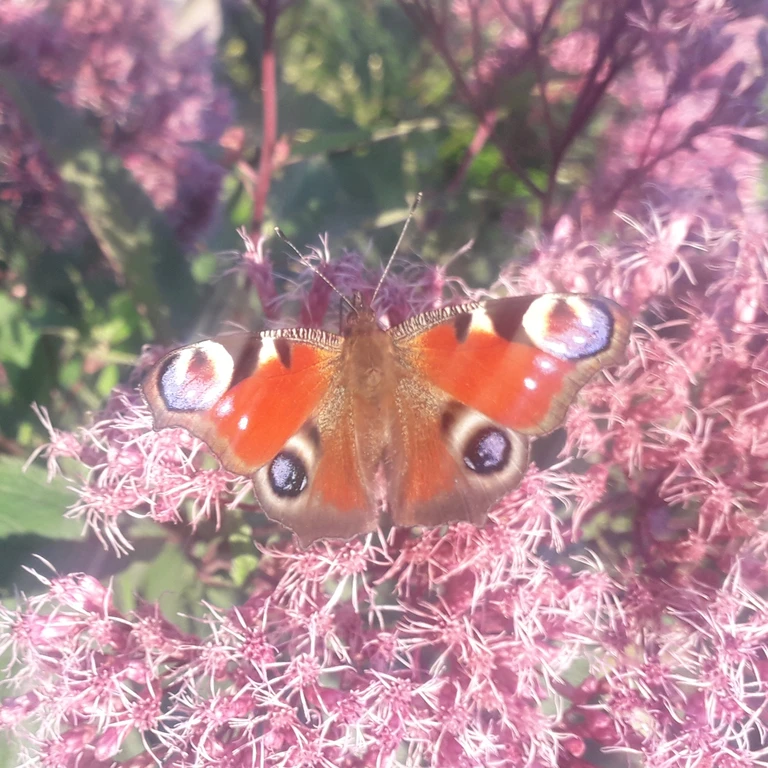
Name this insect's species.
Aglais io
